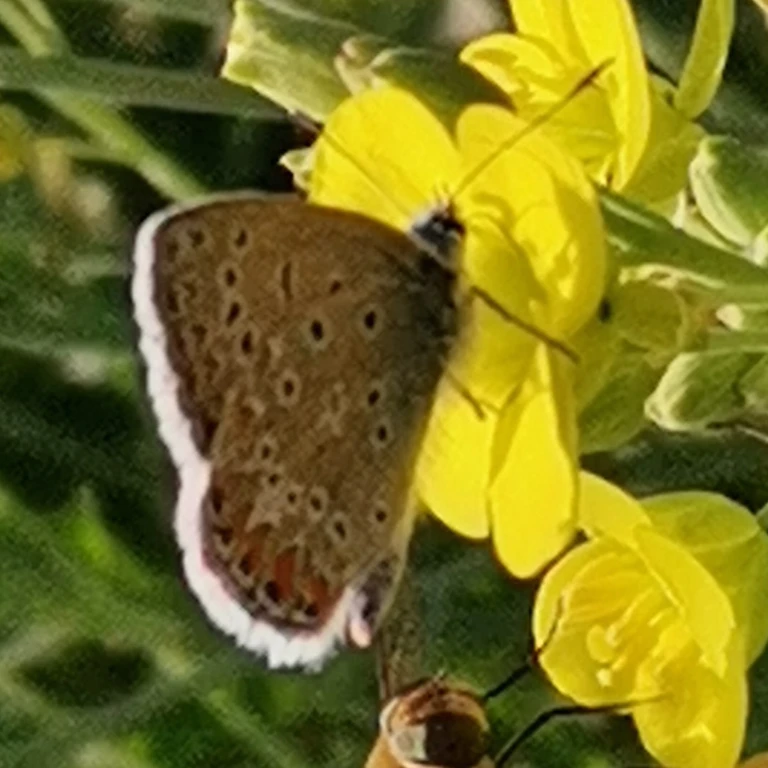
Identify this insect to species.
Polyommatus icarus
